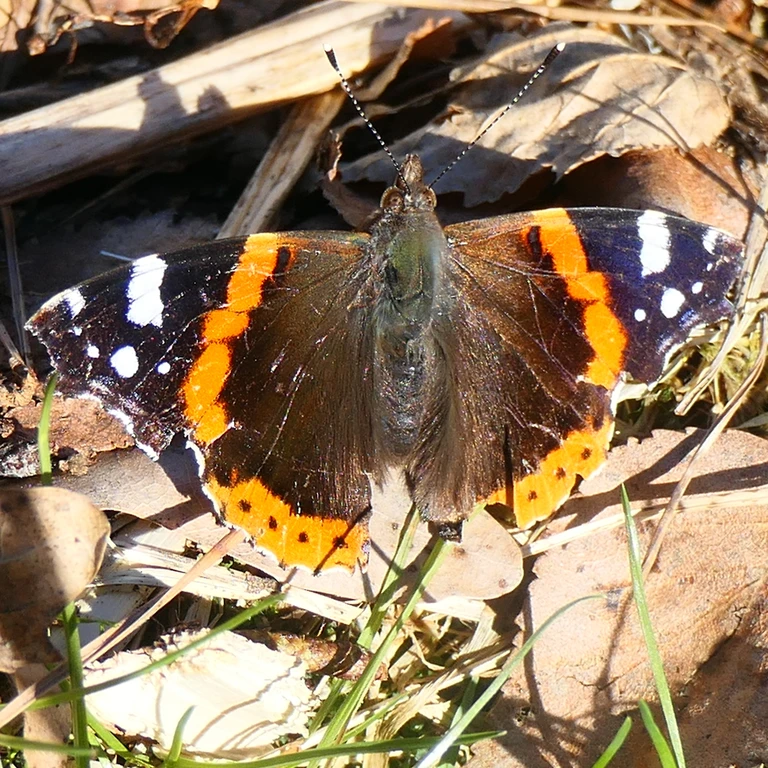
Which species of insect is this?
Vanessa atalanta
